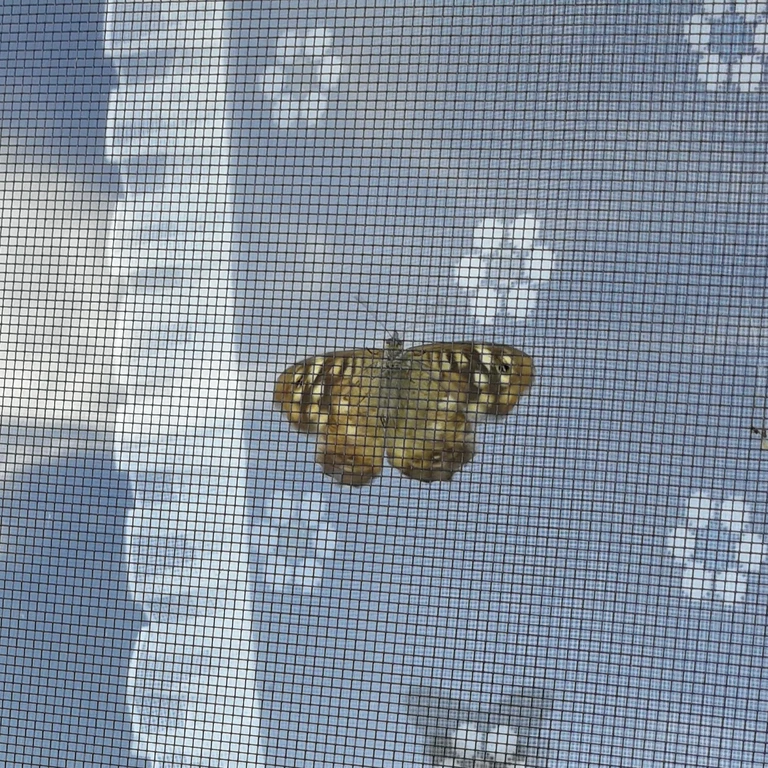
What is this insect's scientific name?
Pararge aegeria
